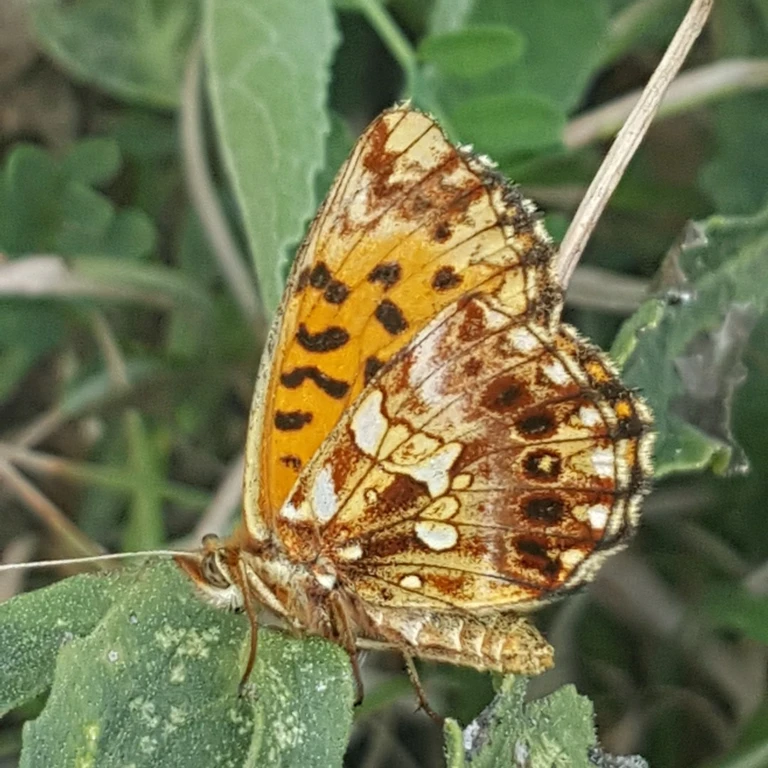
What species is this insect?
Boloria dia
